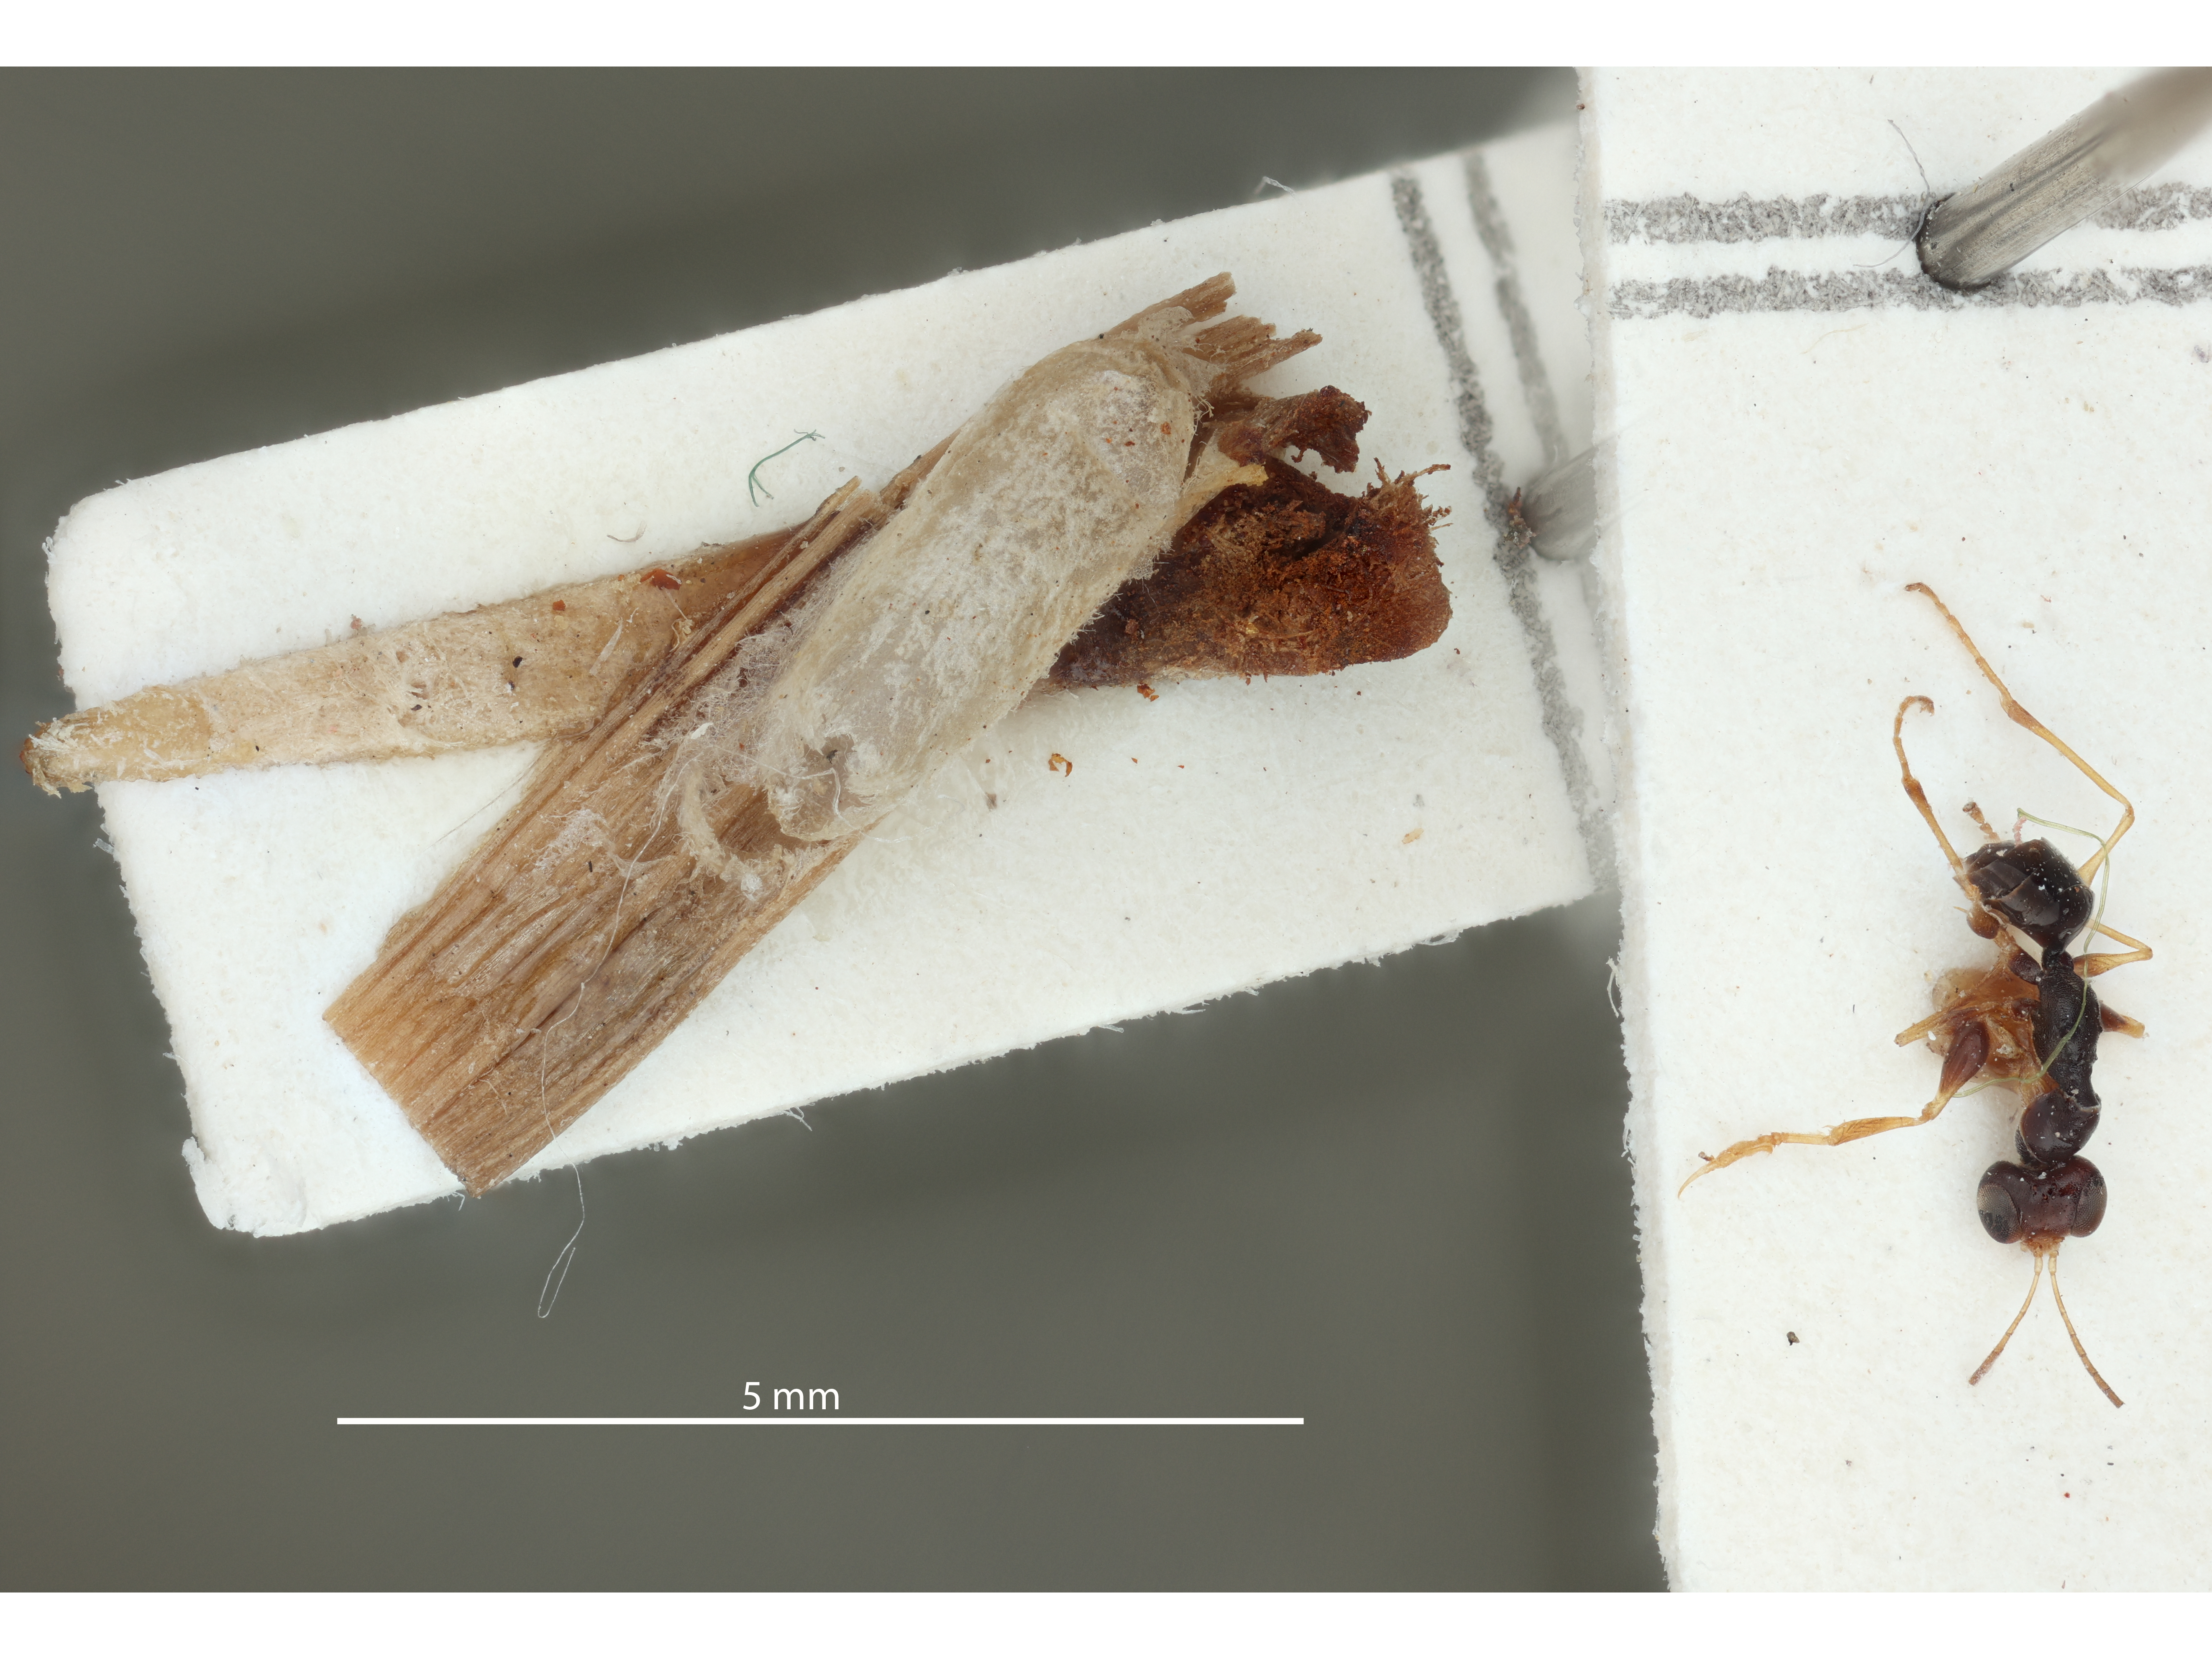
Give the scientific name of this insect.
Epigonatopus plesius
